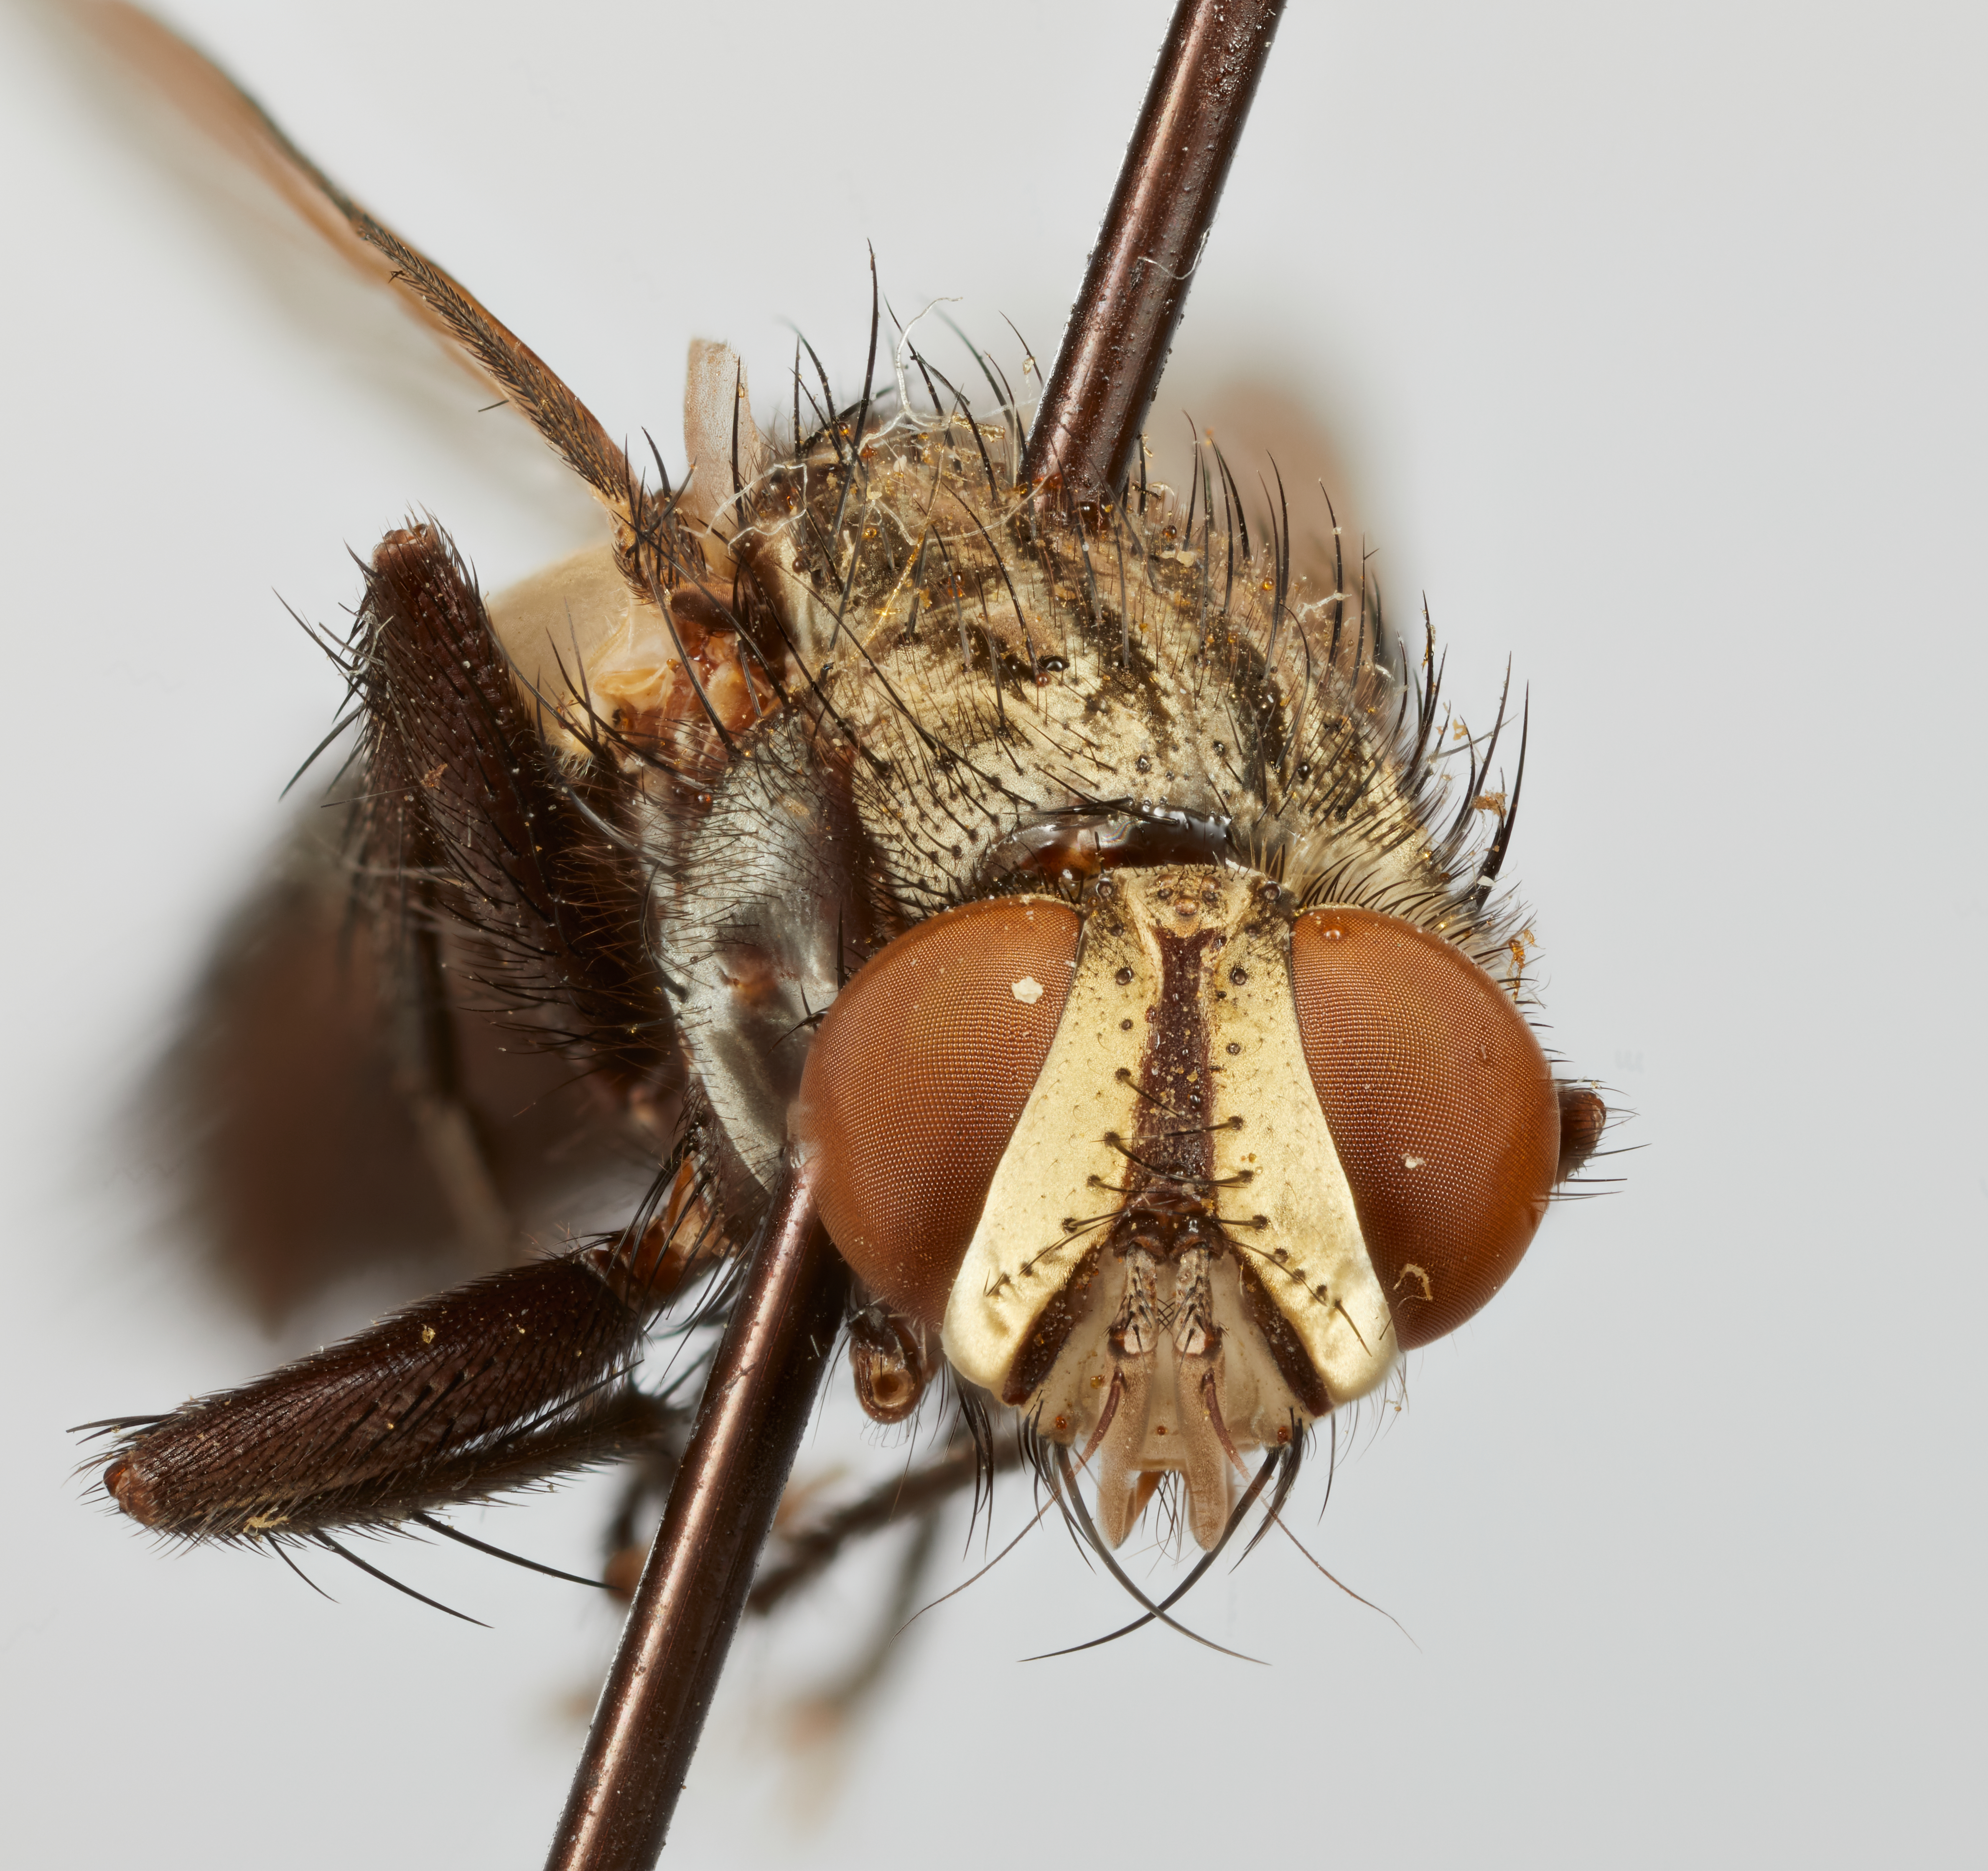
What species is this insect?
Exorista japonica
